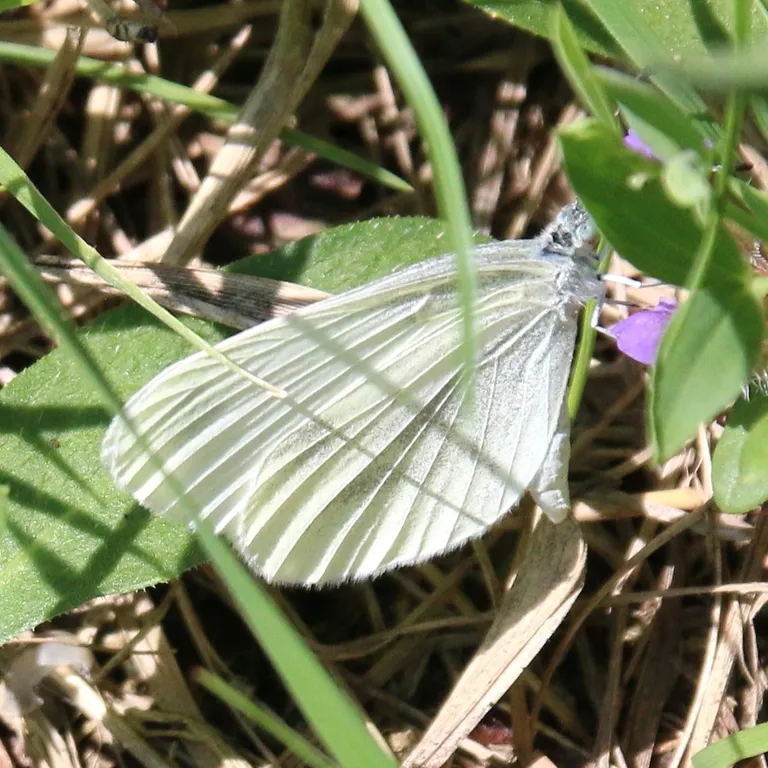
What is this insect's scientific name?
Leptidea sinapis/juvernica
